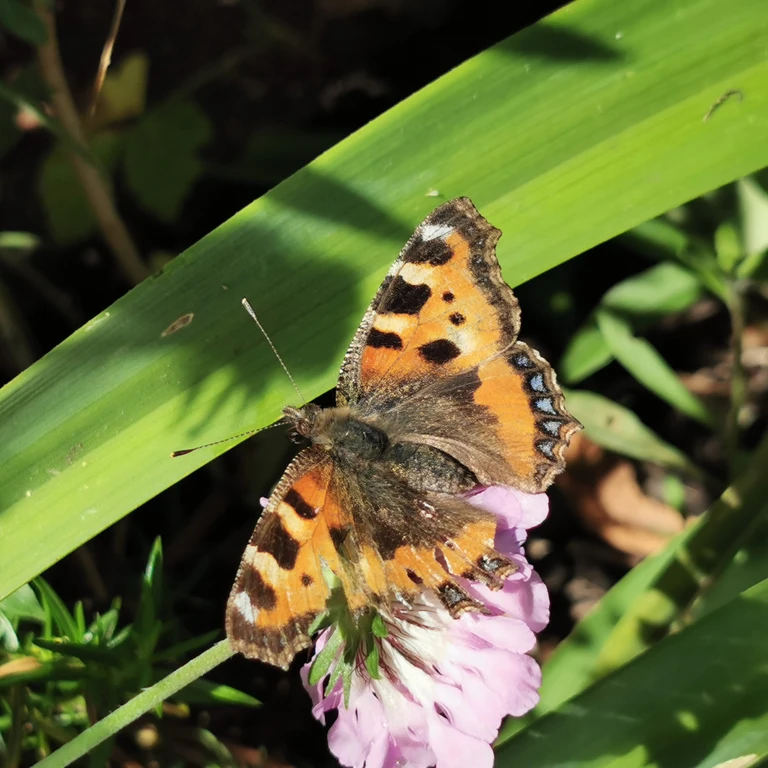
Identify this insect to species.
Aglais urticae
